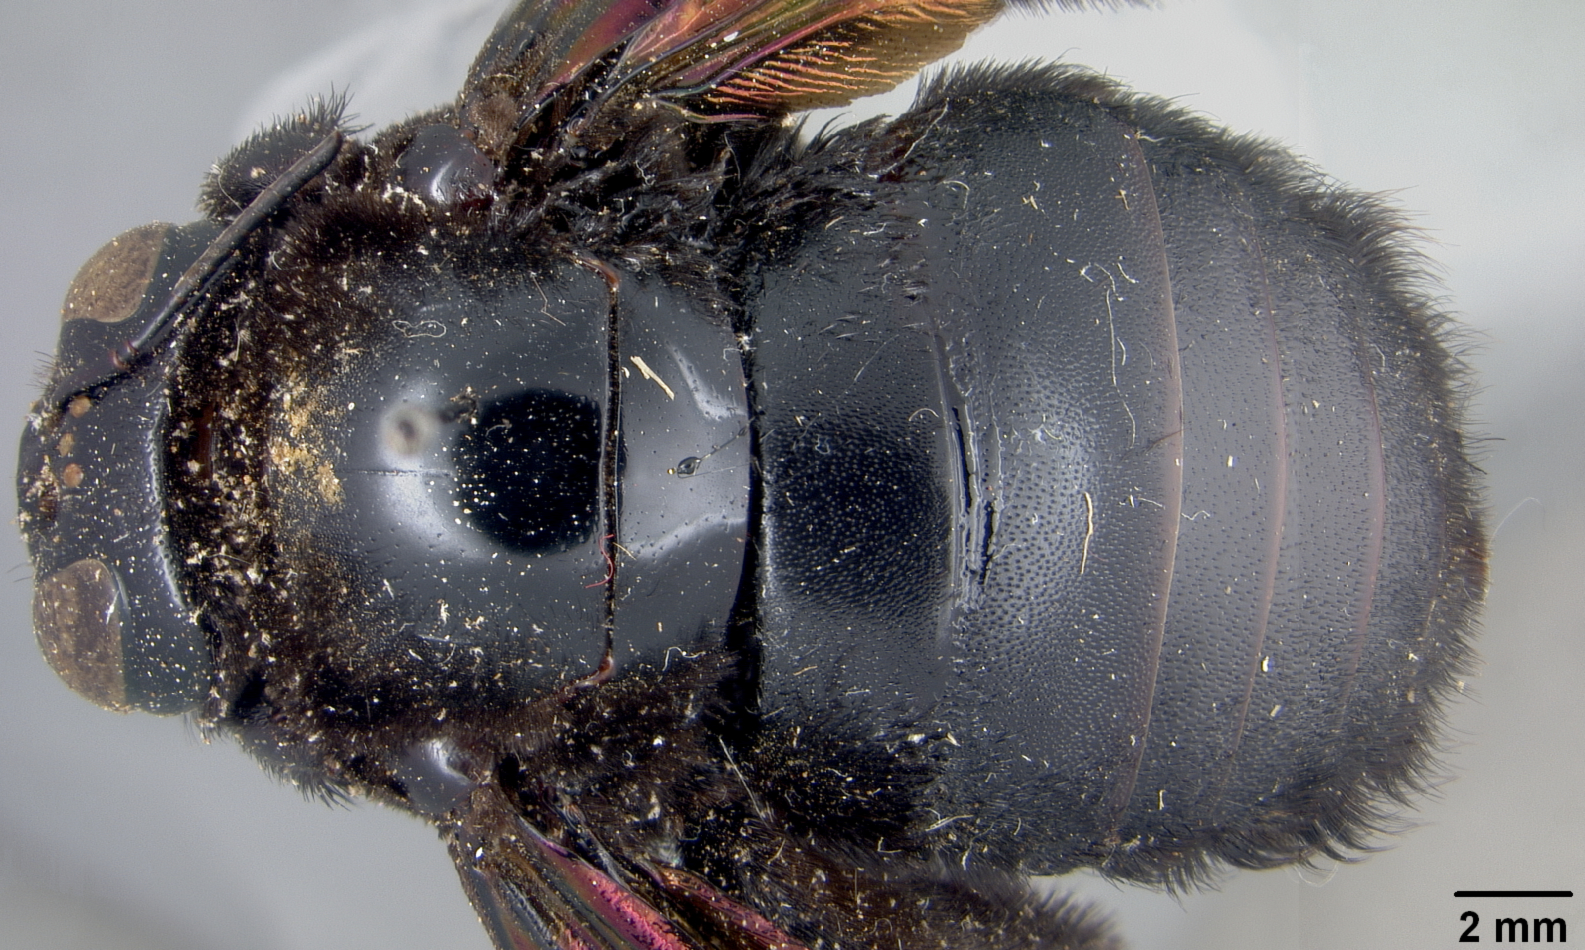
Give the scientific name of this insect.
Mesotrichia kerri
